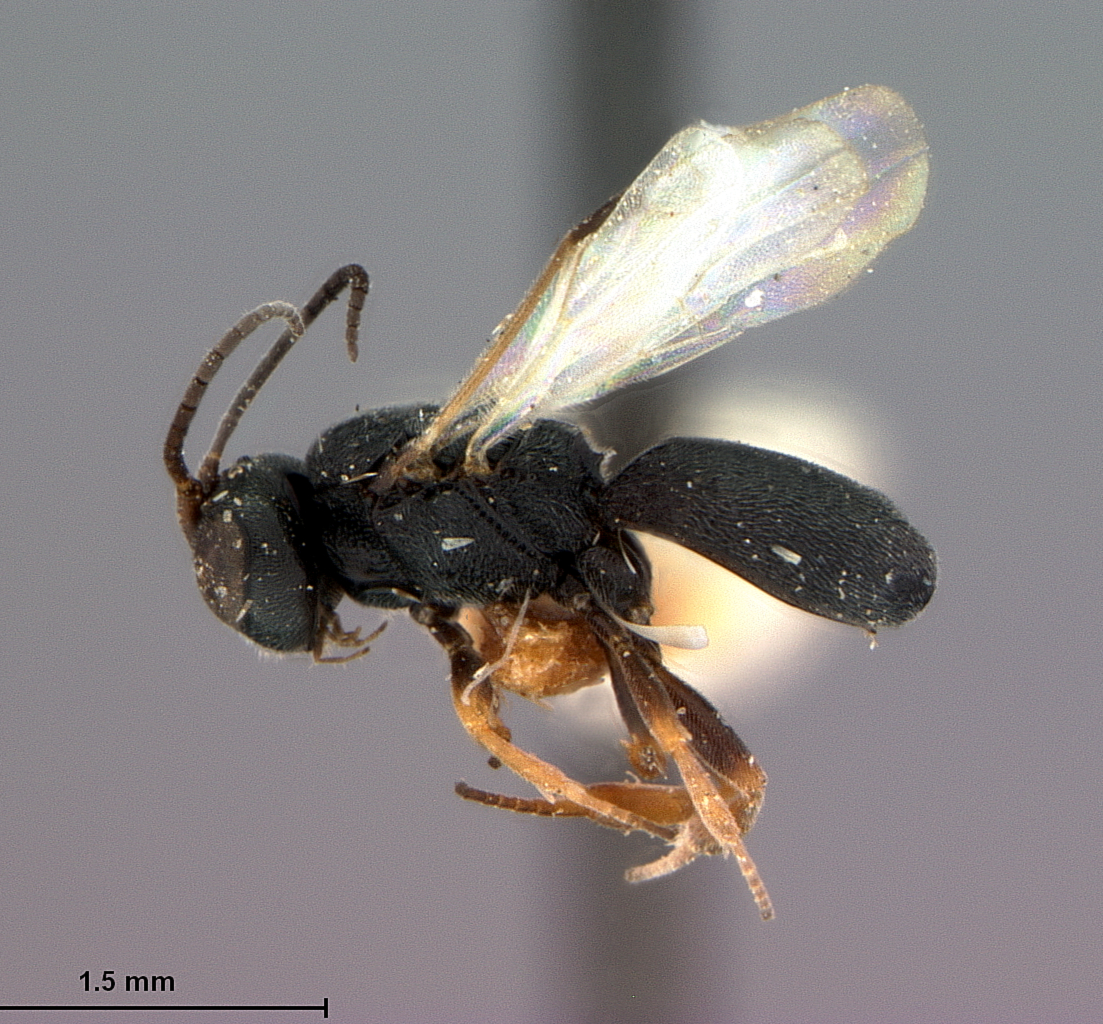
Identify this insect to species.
Chelonus hyalinus
